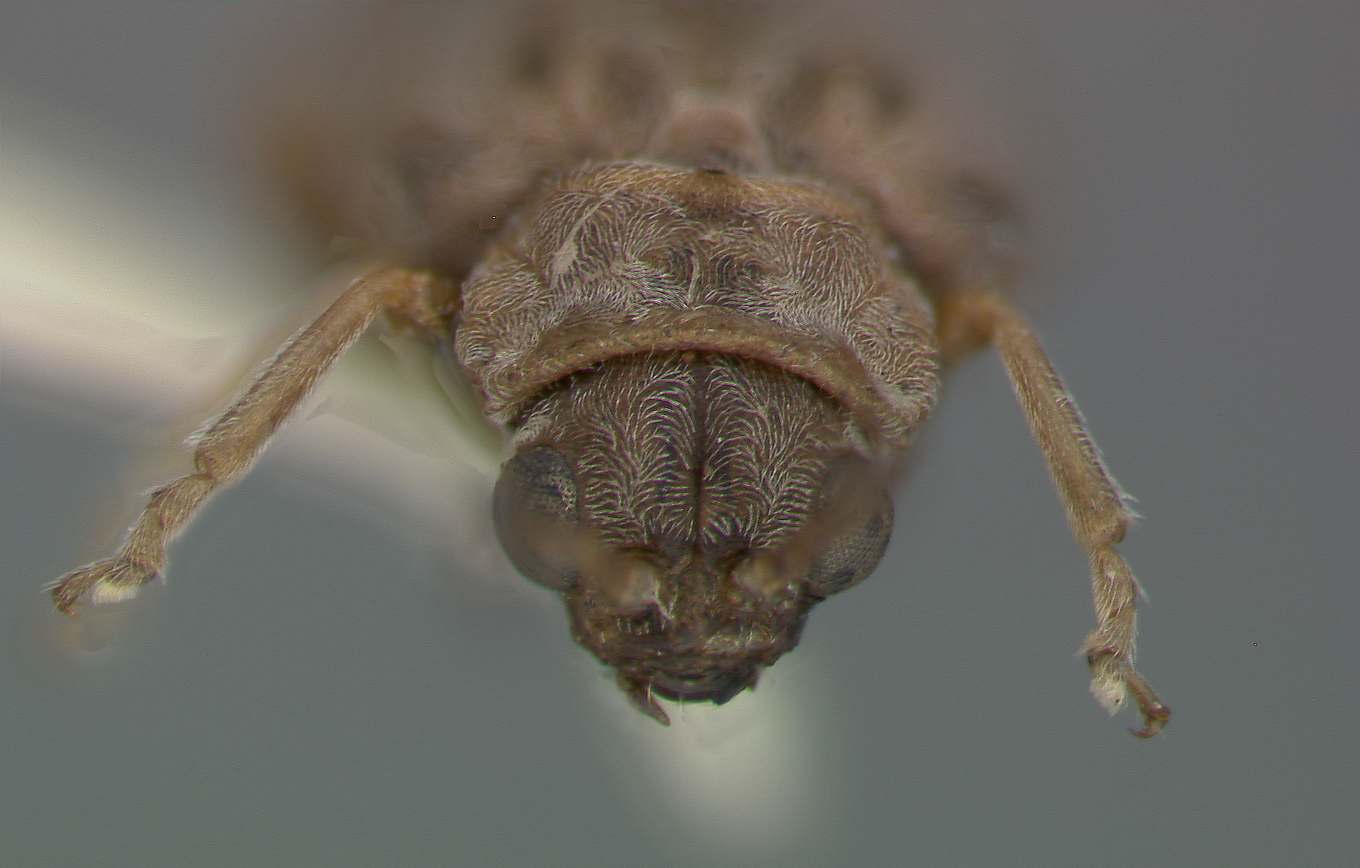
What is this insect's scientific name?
Galerucella spiloptera
